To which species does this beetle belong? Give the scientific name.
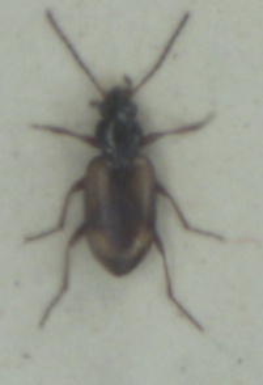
Bembidion femoratum
